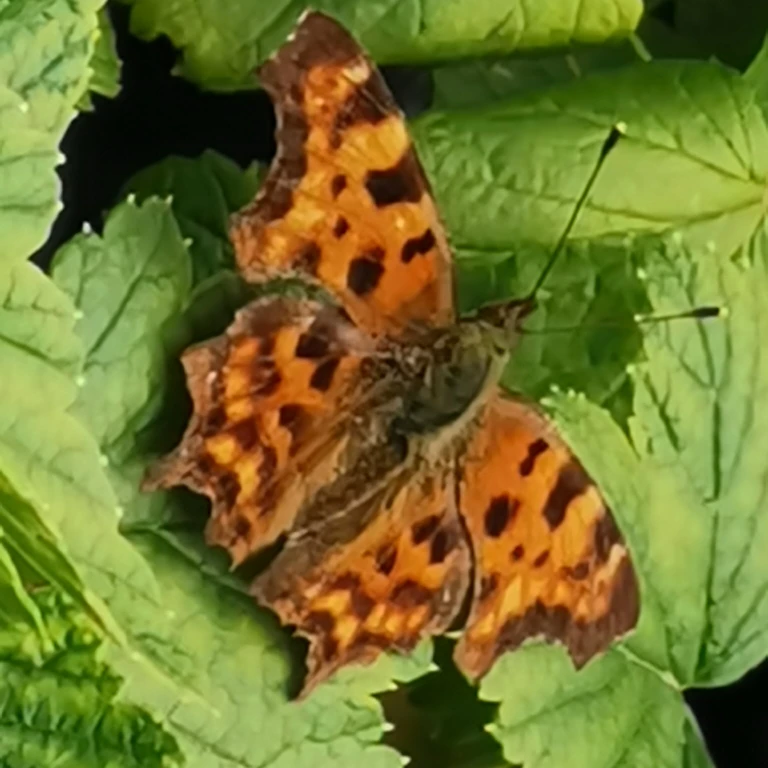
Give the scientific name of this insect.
Polygonia c-album
